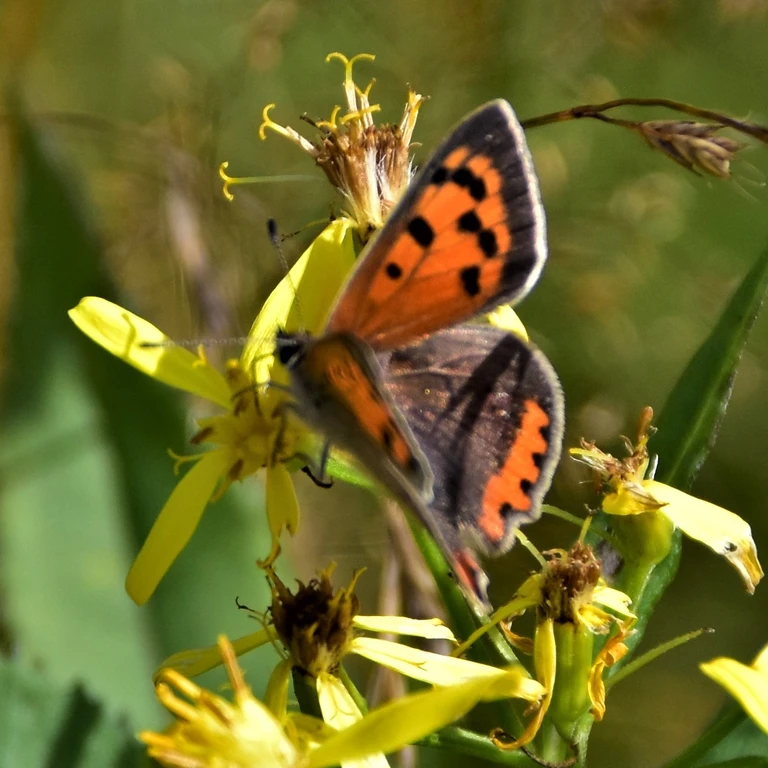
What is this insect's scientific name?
Lycaena phlaeas
